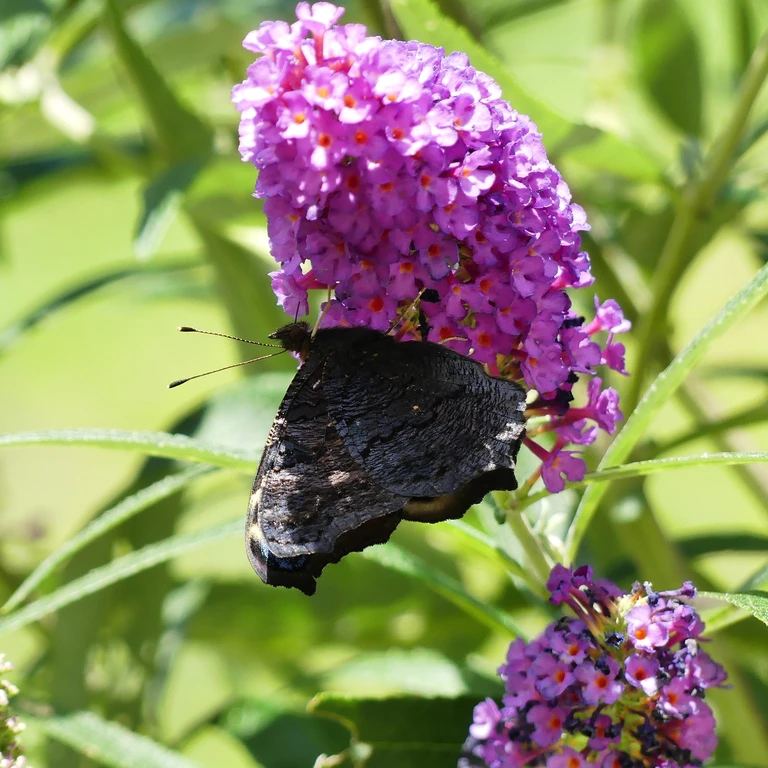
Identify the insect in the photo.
Aglais io
